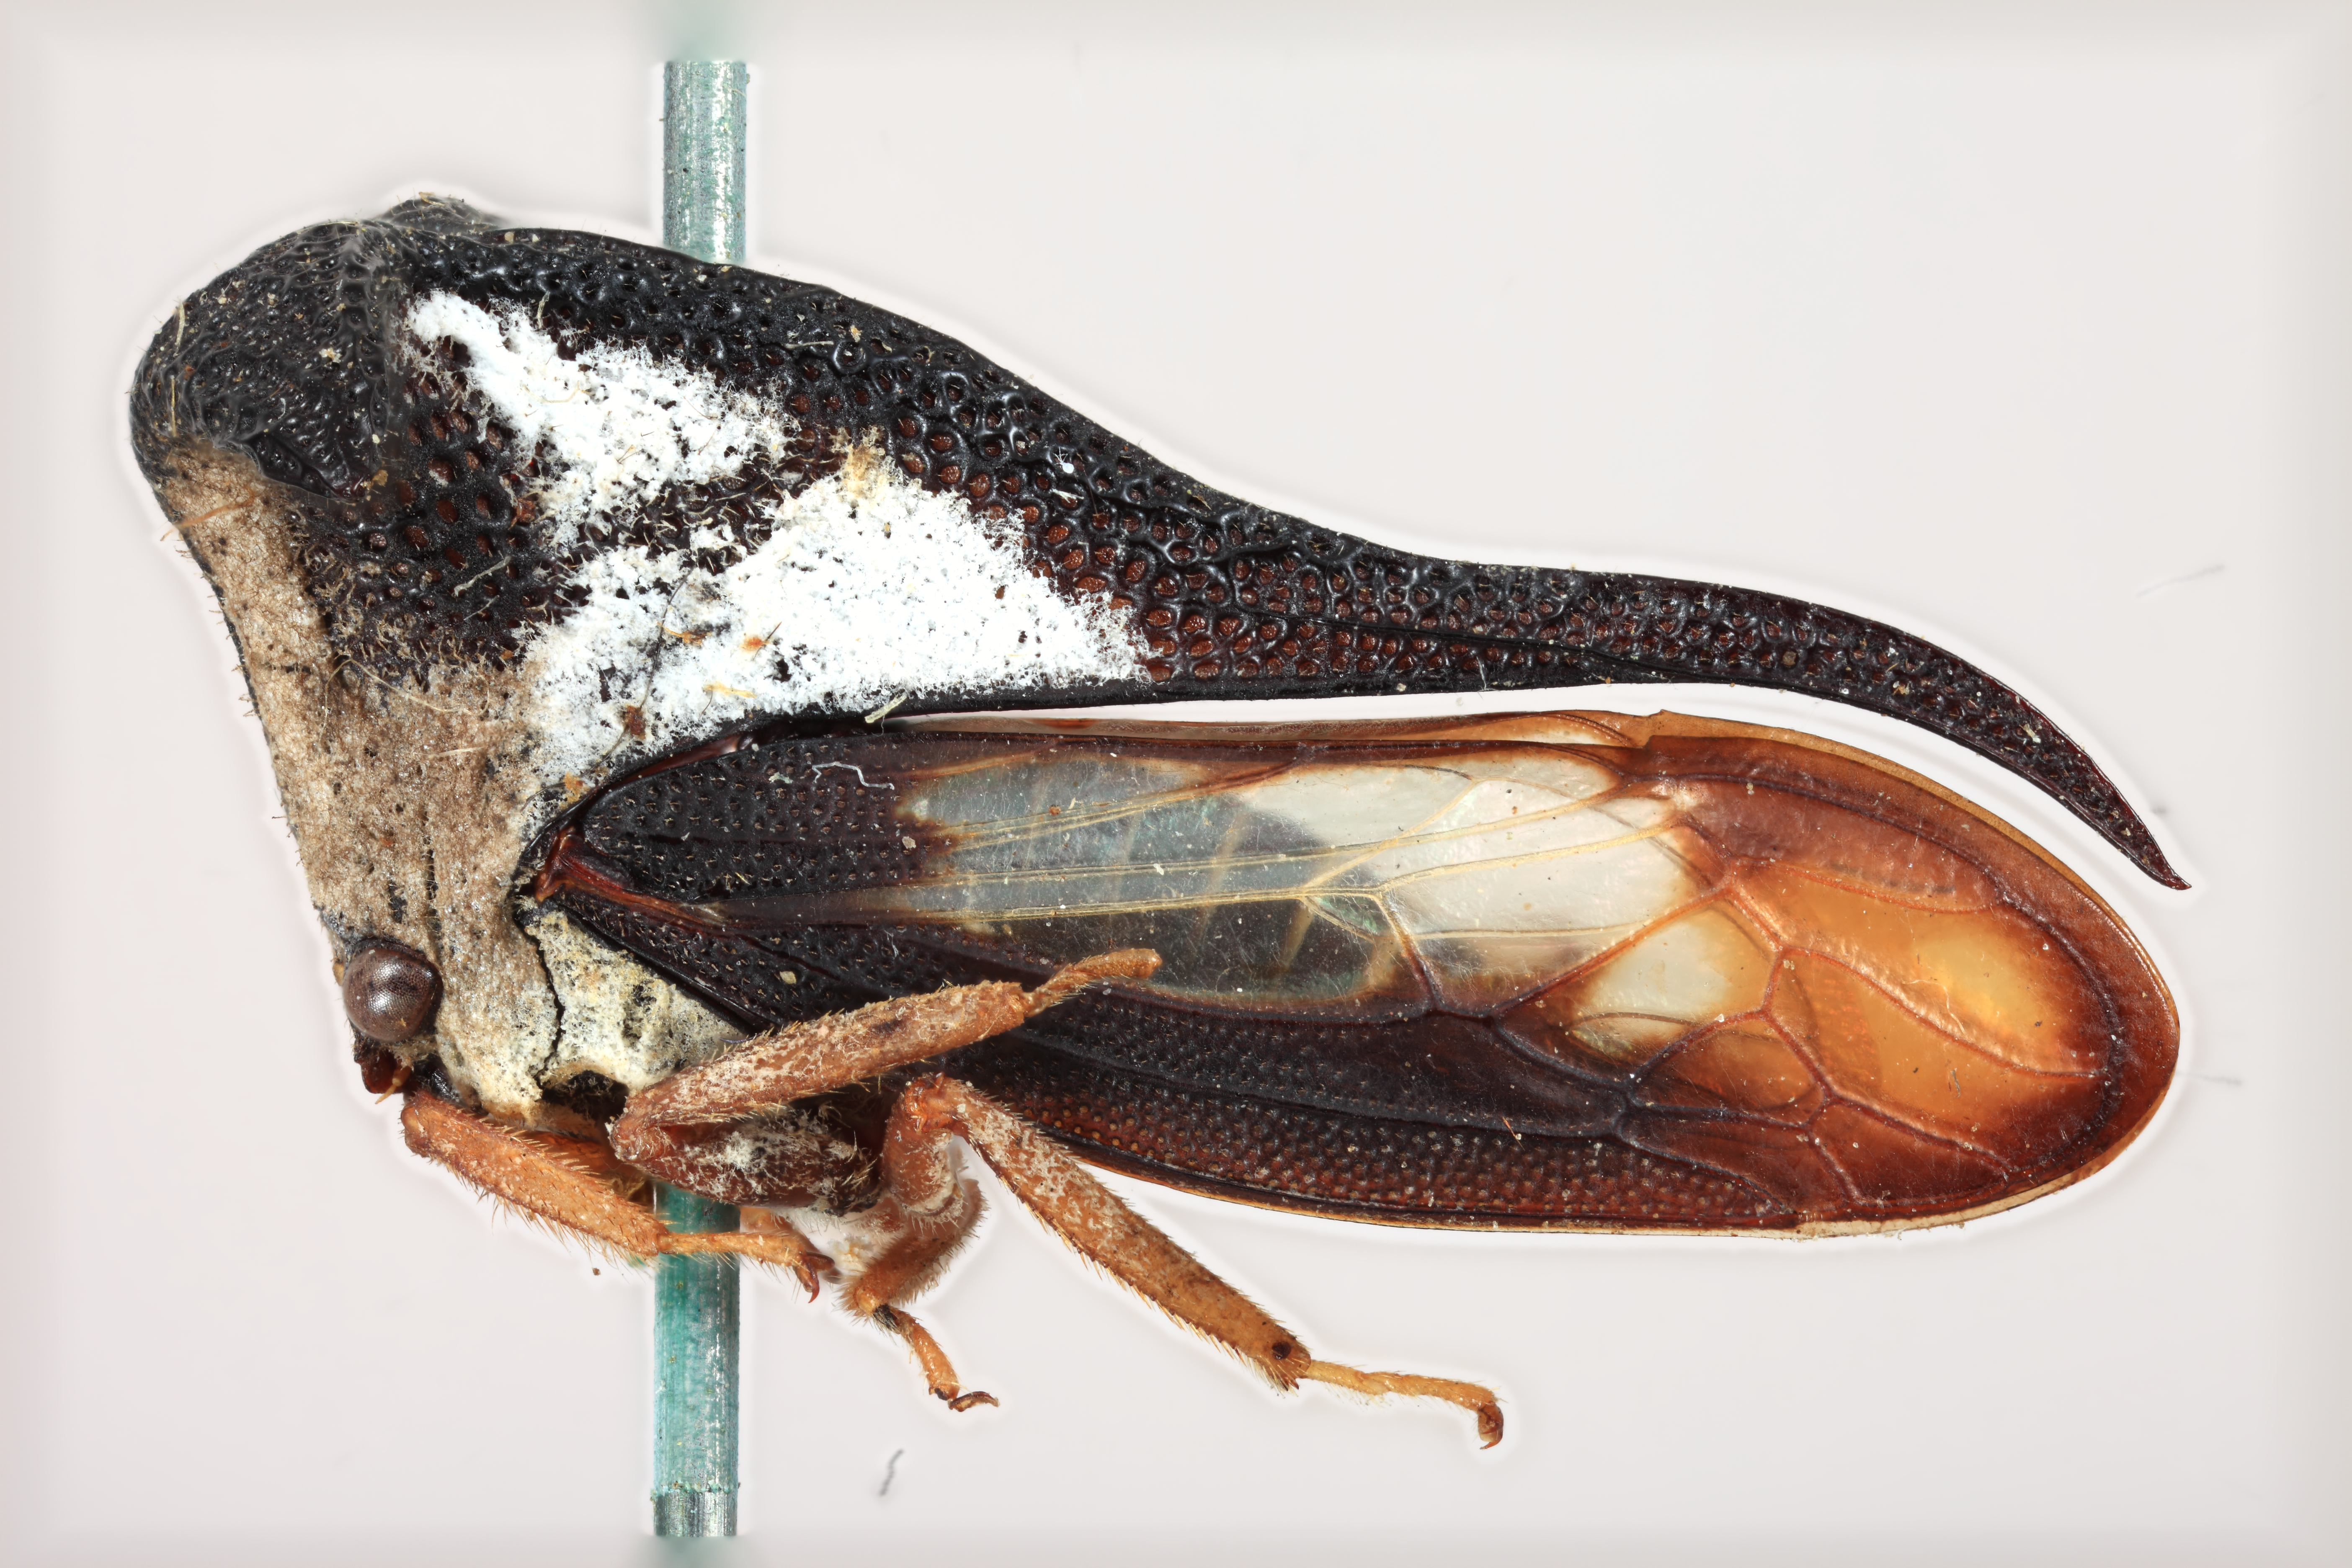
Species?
Emphusis bakeri
